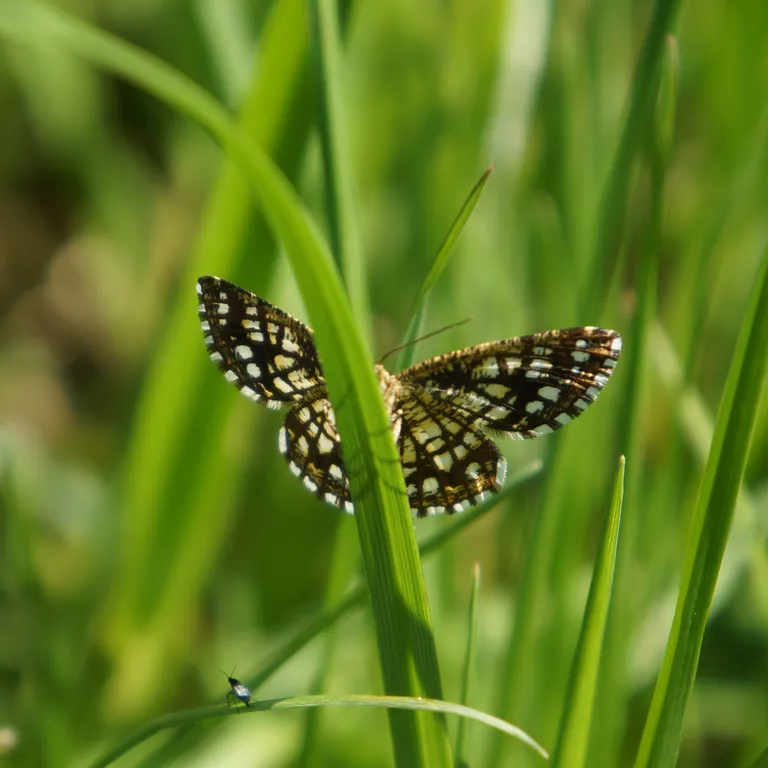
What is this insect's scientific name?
Chiasmia clathrata
